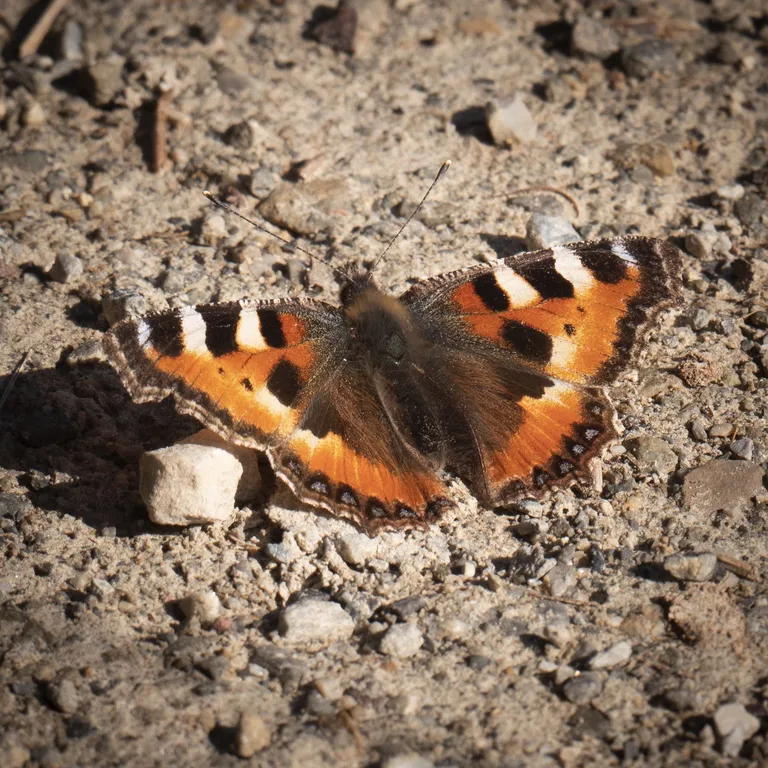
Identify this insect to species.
Aglais urticae
